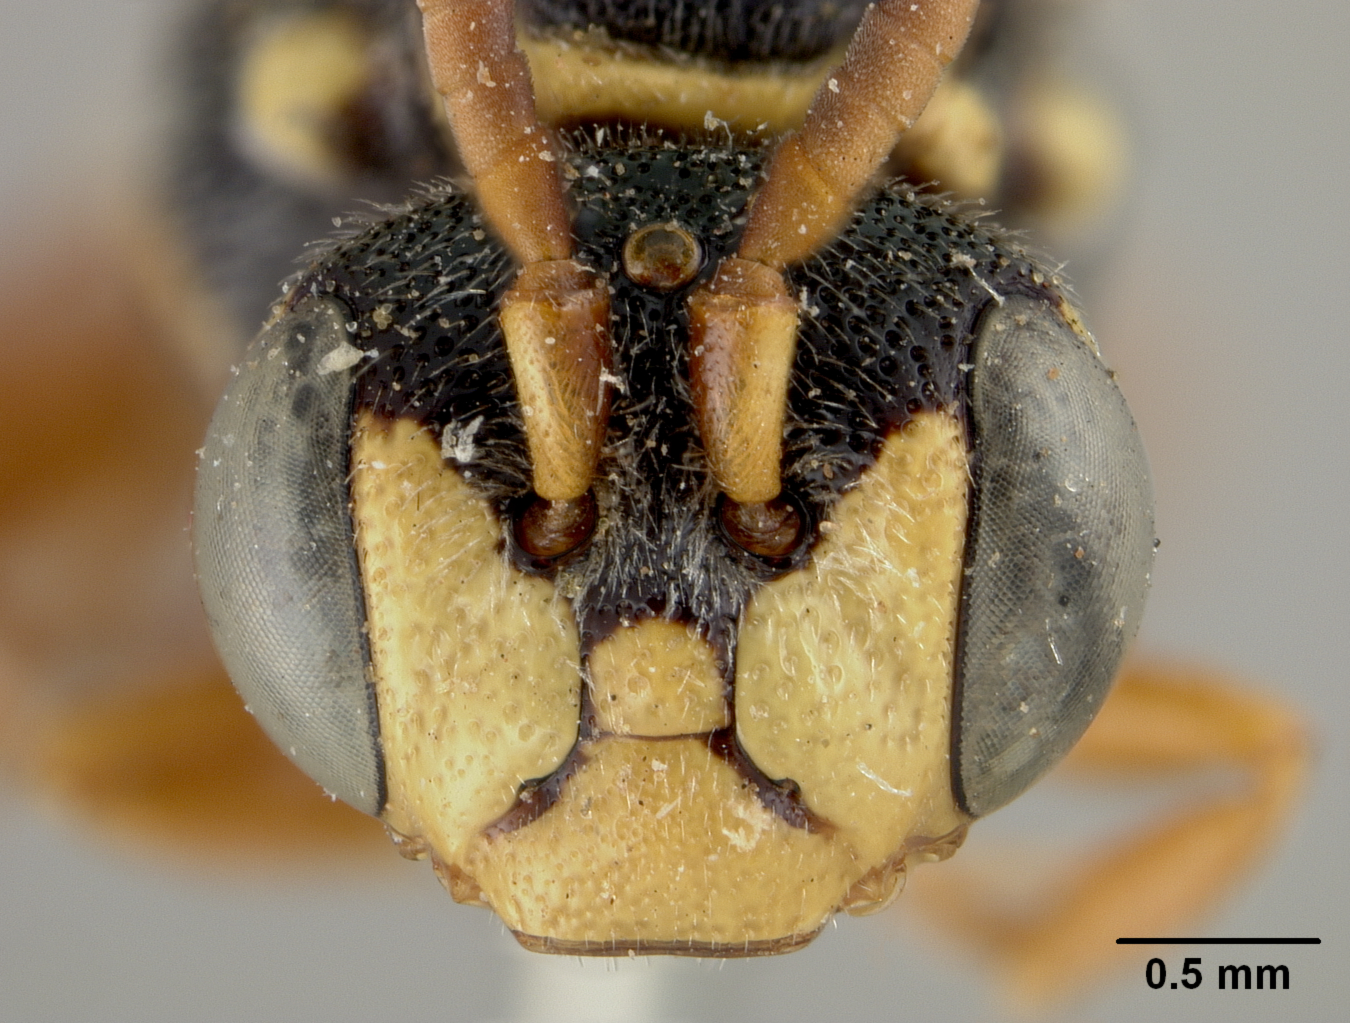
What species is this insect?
Nomada crucis
